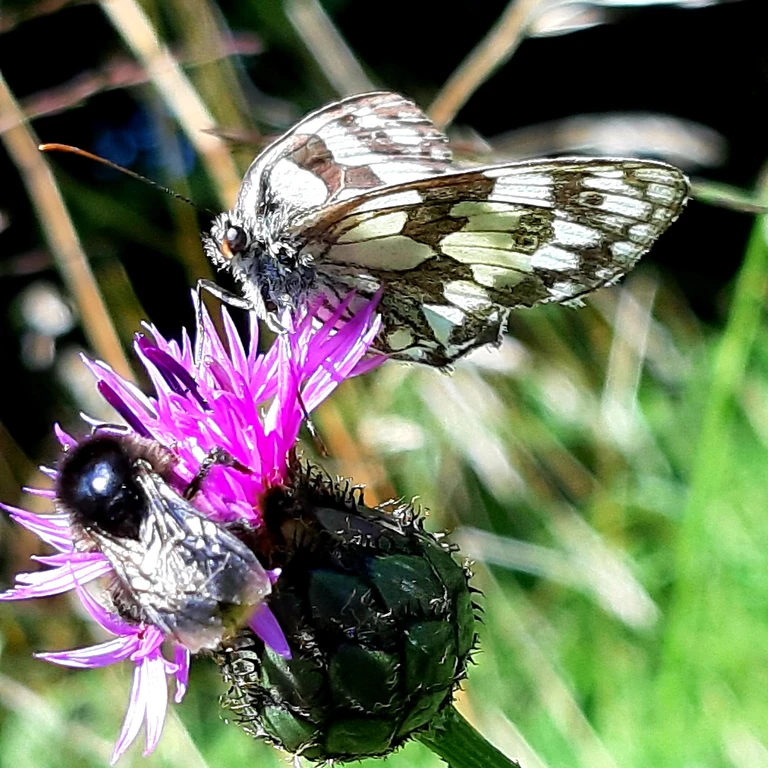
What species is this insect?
Melanargia galathea
